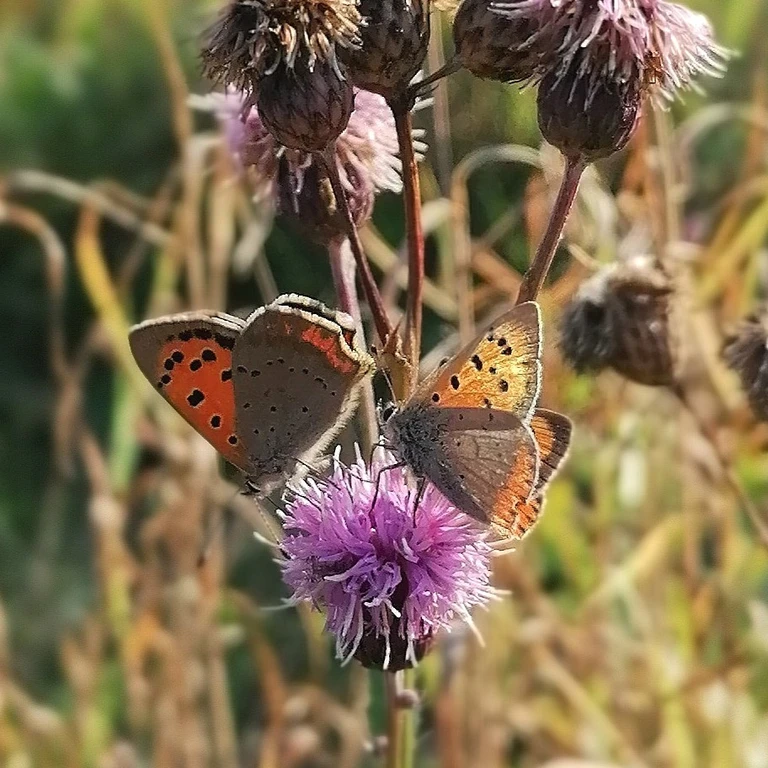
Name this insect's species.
Lycaena phlaeas
